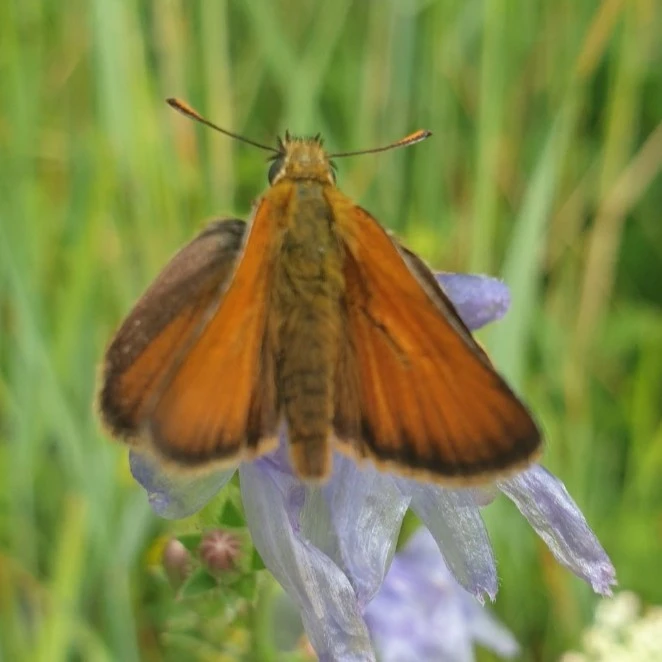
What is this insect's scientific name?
Thymelicus sylvestris
